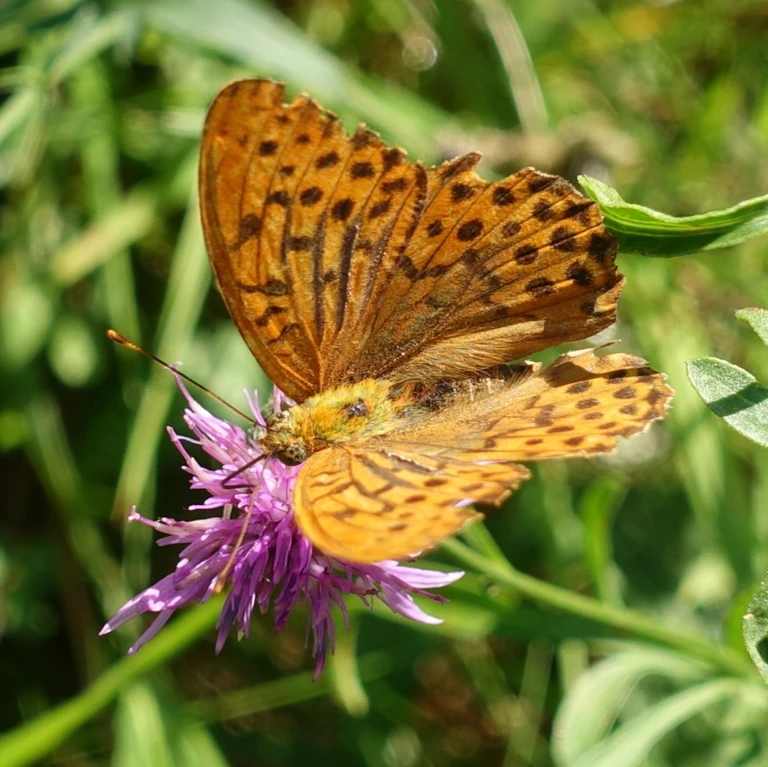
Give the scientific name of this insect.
Argynnis paphia
